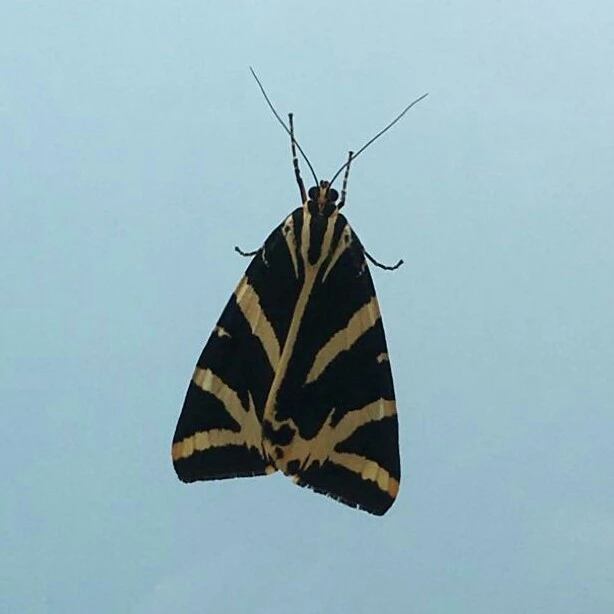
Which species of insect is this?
Euplagia quadripunctaria
